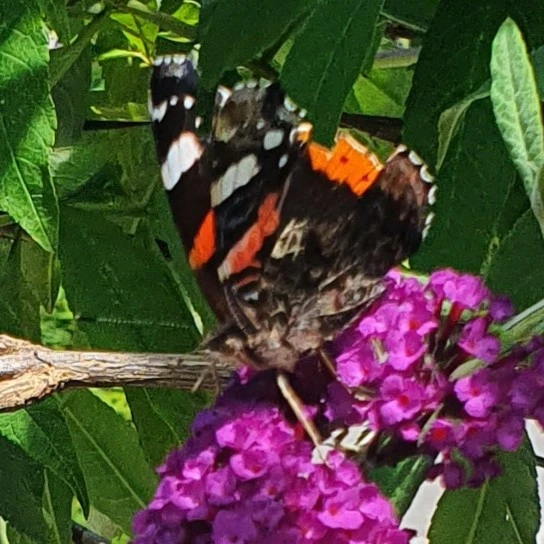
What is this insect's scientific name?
Vanessa atalanta
